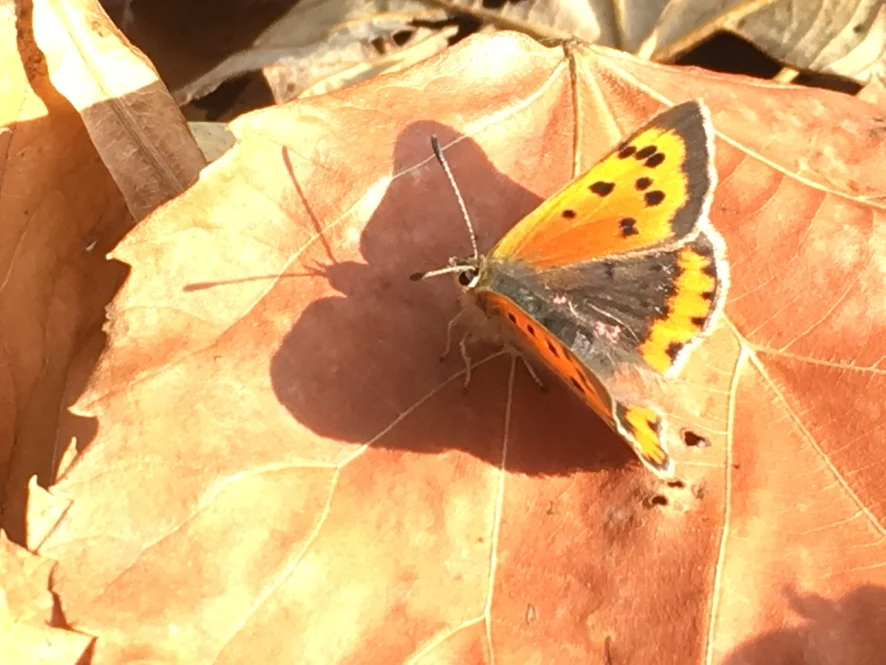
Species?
Lycaena phlaeas
